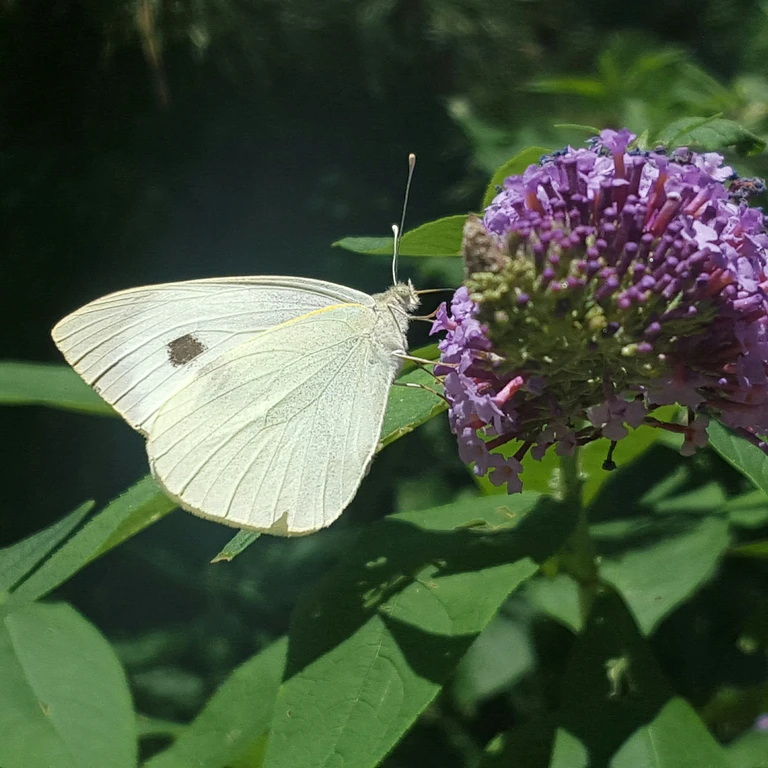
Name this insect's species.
Pieris brassicae
